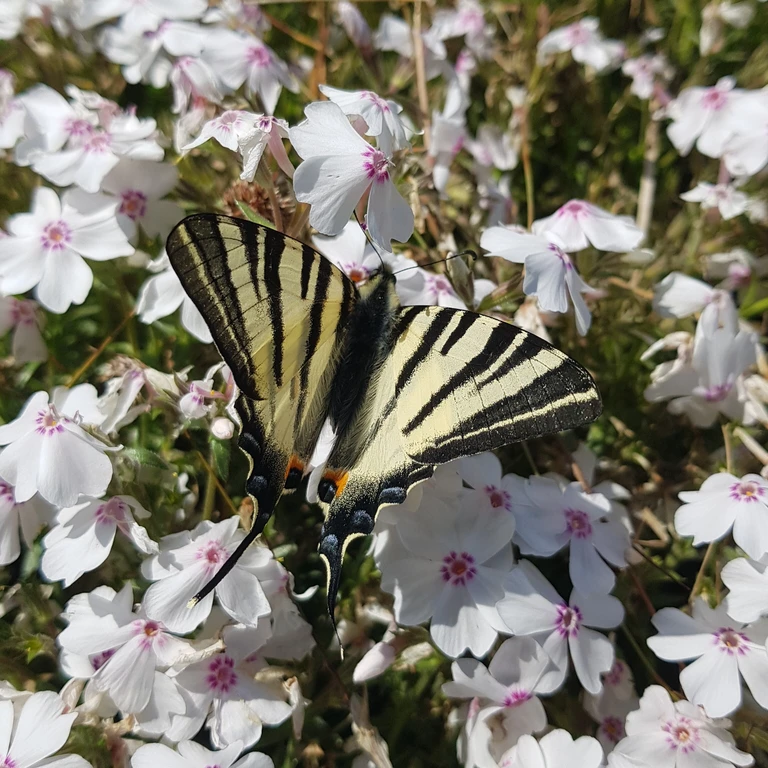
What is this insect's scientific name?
Iphiclides podalirius
